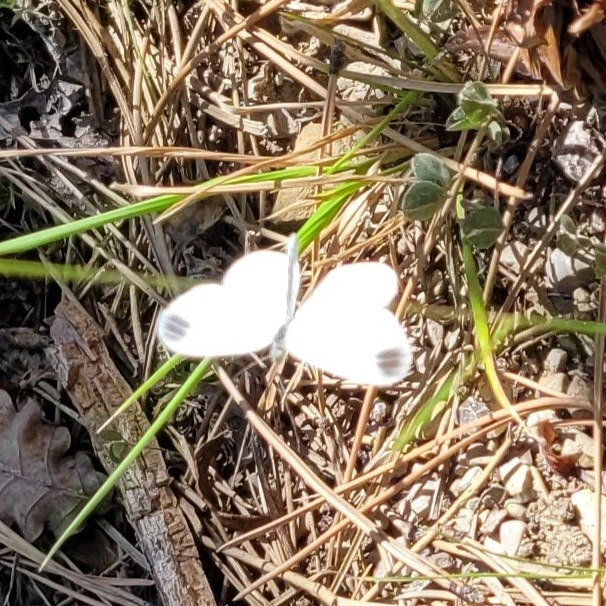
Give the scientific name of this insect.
Leptidea sinapis/juvernica
